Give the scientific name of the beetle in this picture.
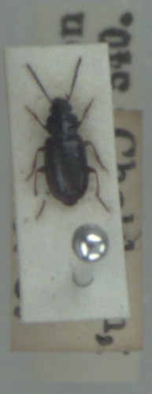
Acupalpus brunnipes
